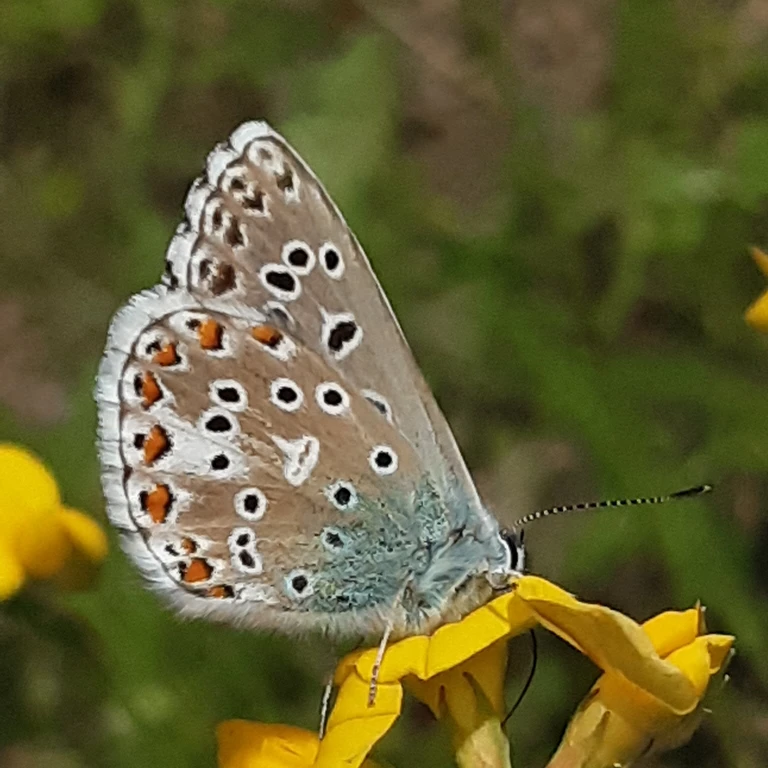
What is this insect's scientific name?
Lysandra bellargus
